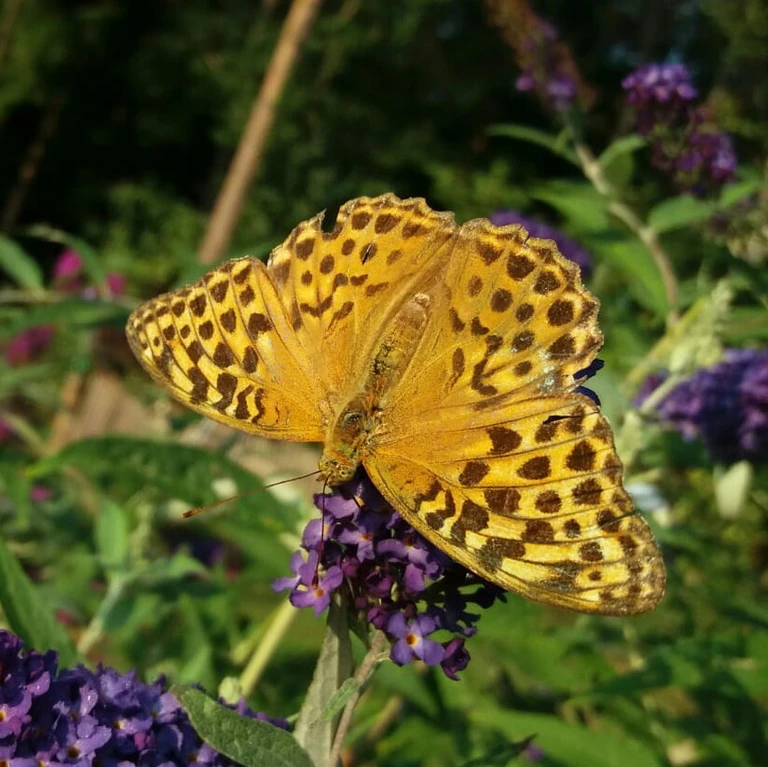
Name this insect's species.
Argynnis paphia
